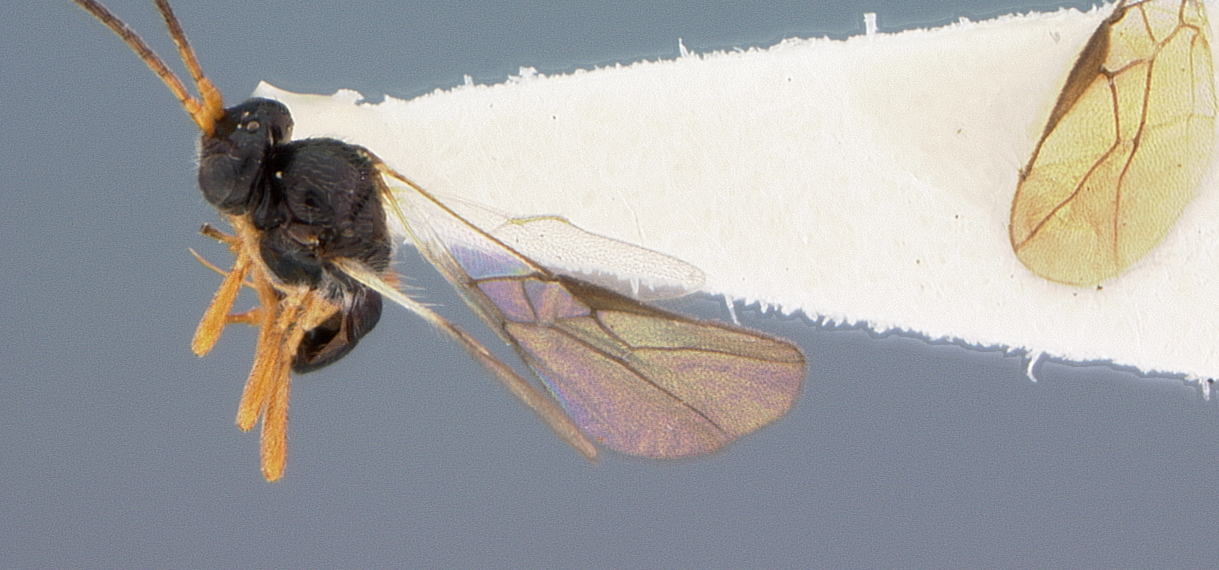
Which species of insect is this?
Opius ribeiroensis
